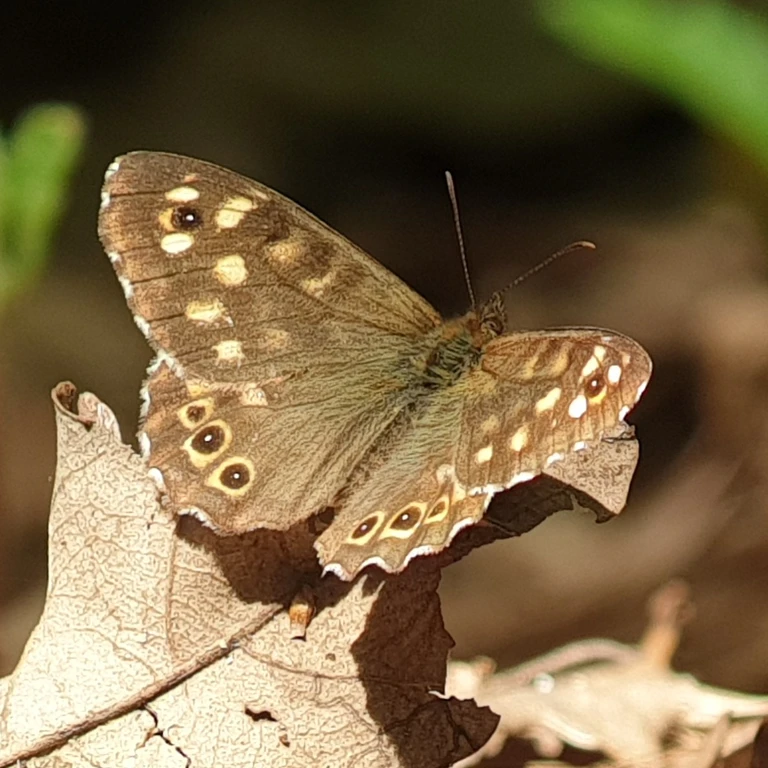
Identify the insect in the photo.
Pararge aegeria
